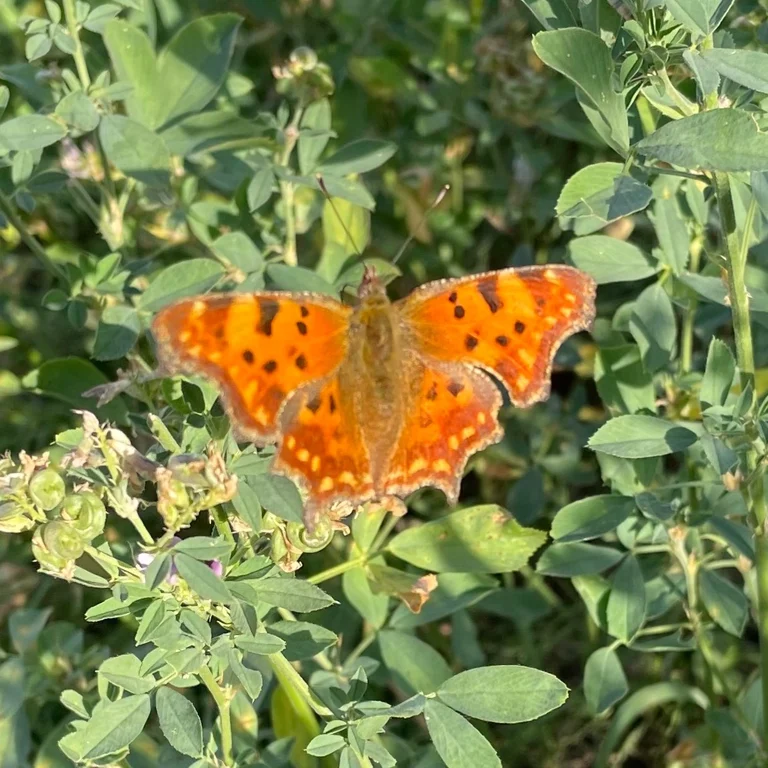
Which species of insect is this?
Polygonia c-album
